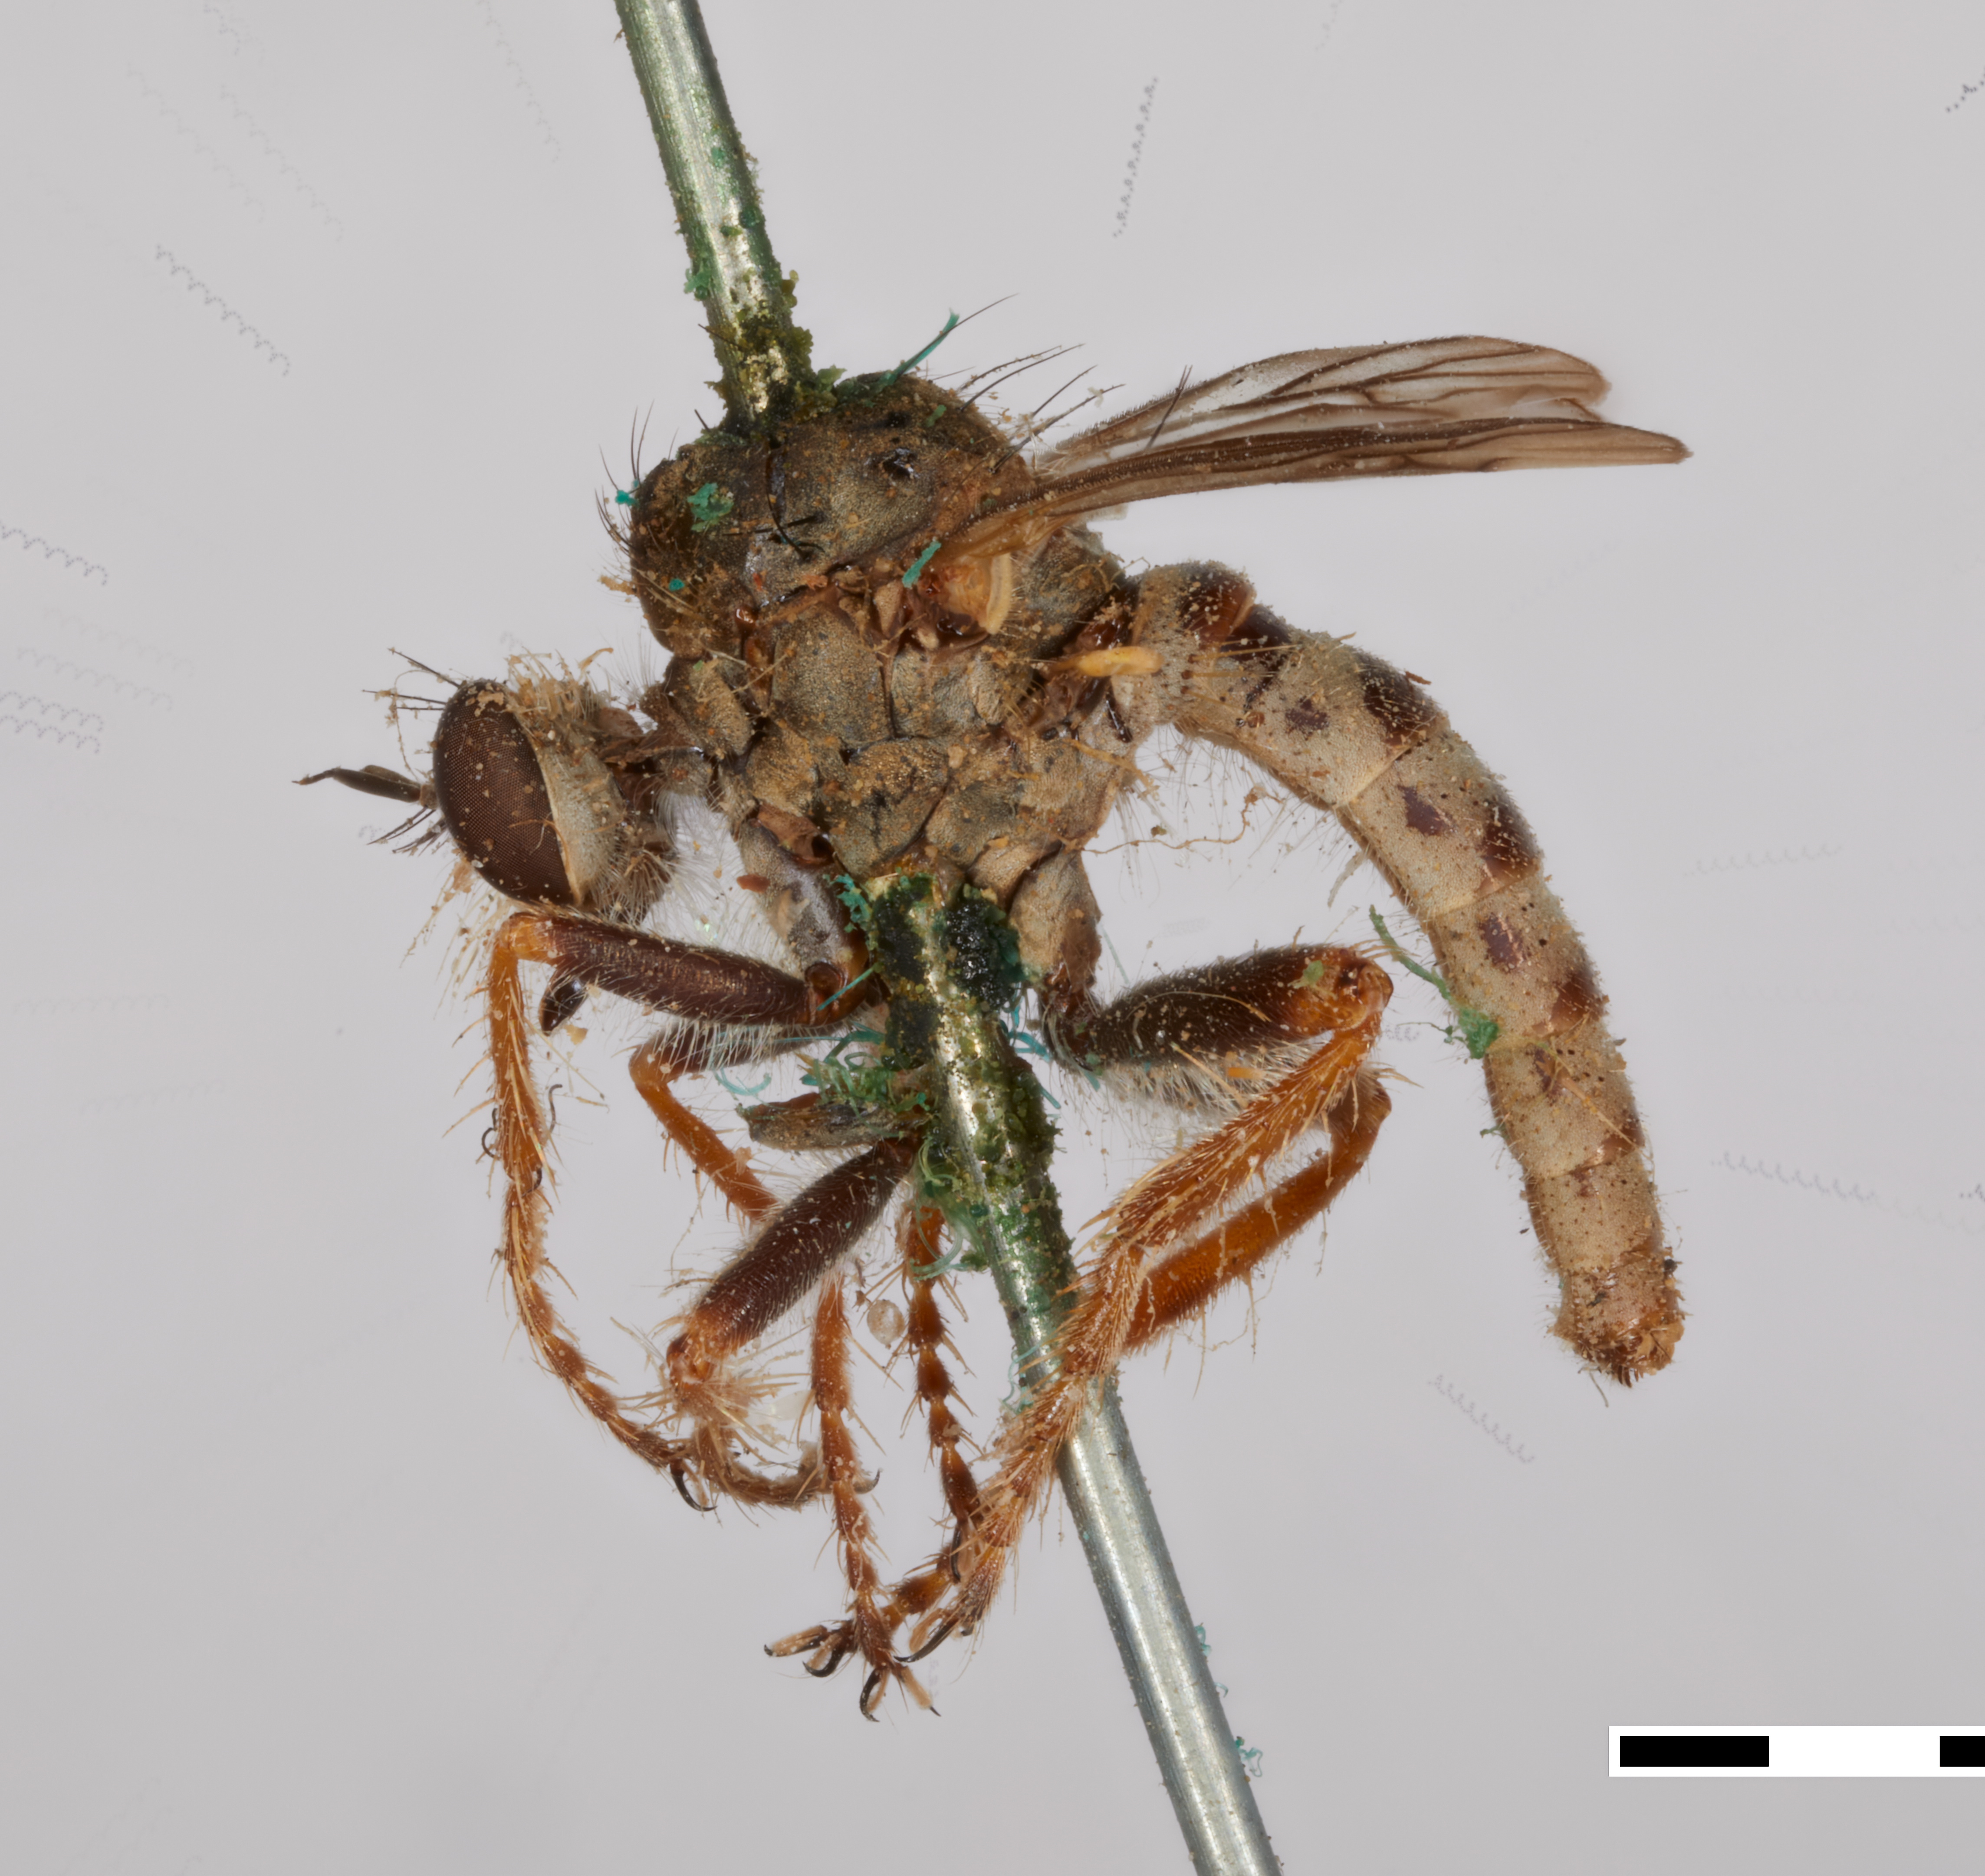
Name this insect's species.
Cophura truncus
